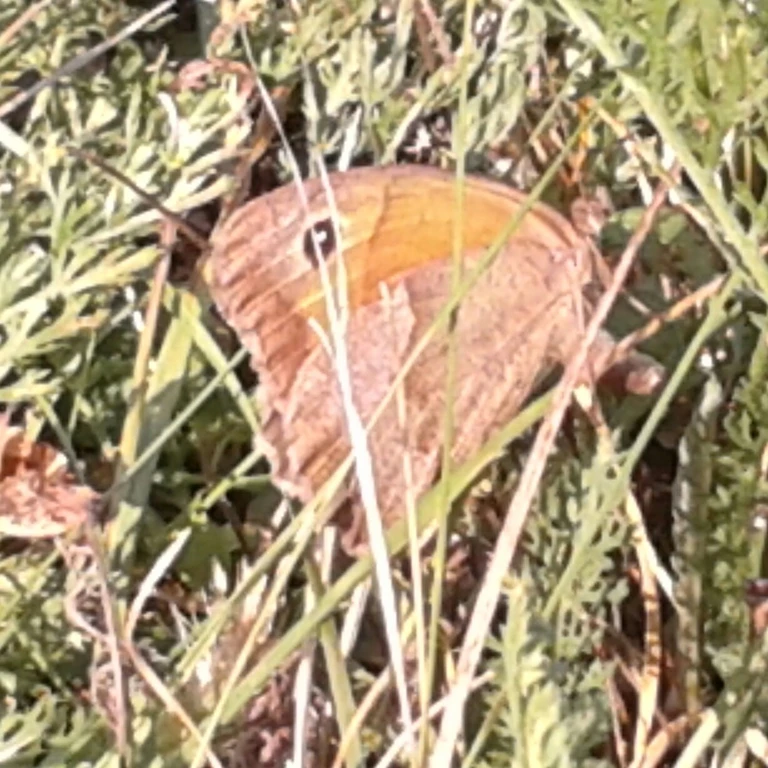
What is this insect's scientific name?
Maniola jurtina
